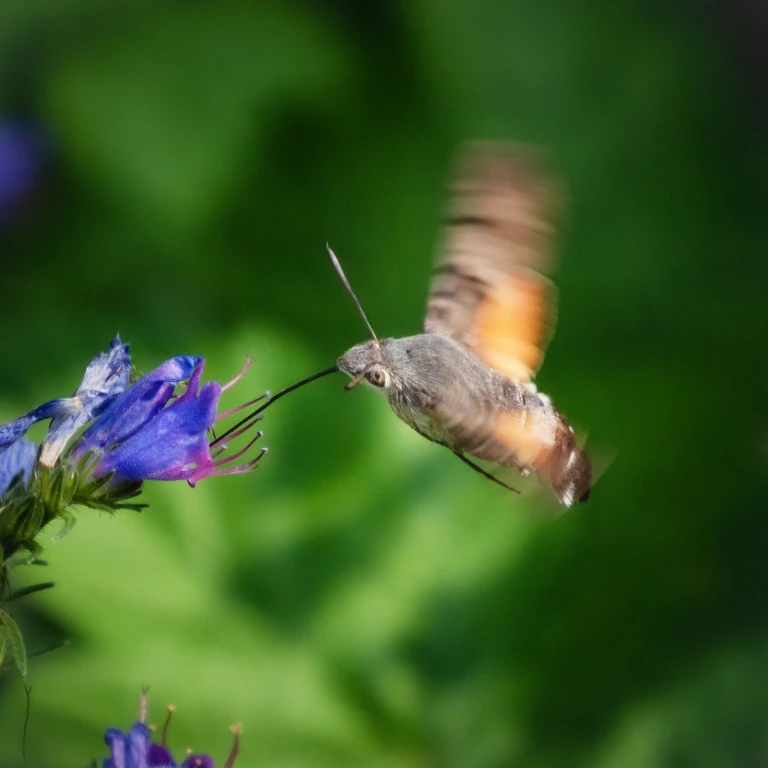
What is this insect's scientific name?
Macroglossum stellatarum
